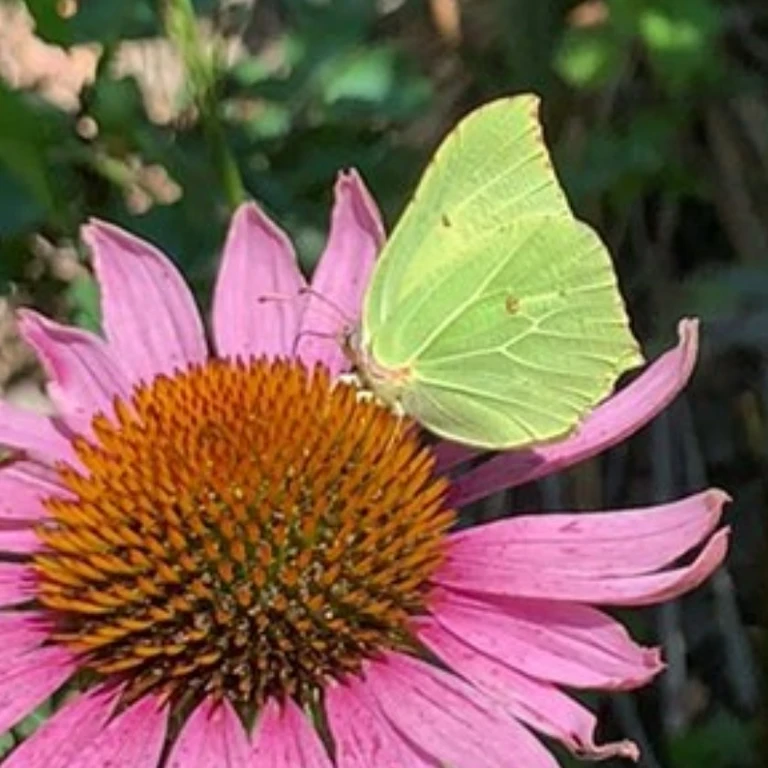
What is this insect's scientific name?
Gonepteryx rhamni
